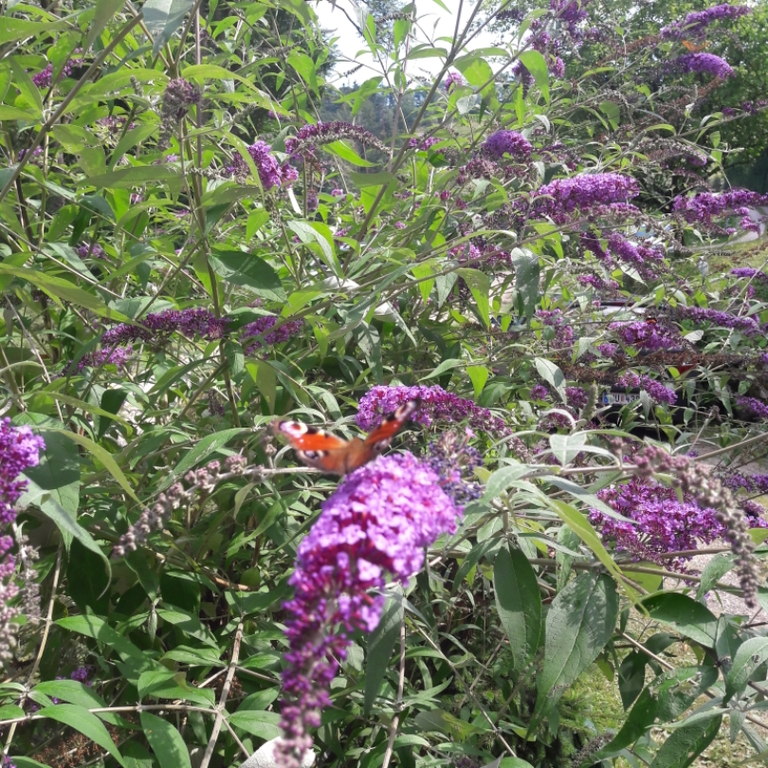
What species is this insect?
Aglais io
